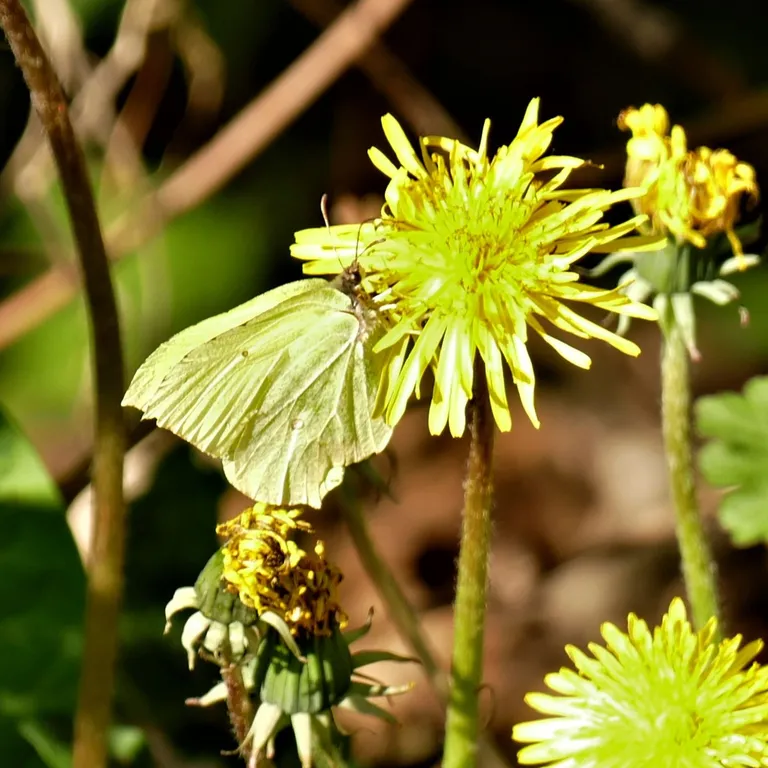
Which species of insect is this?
Gonepteryx rhamni
